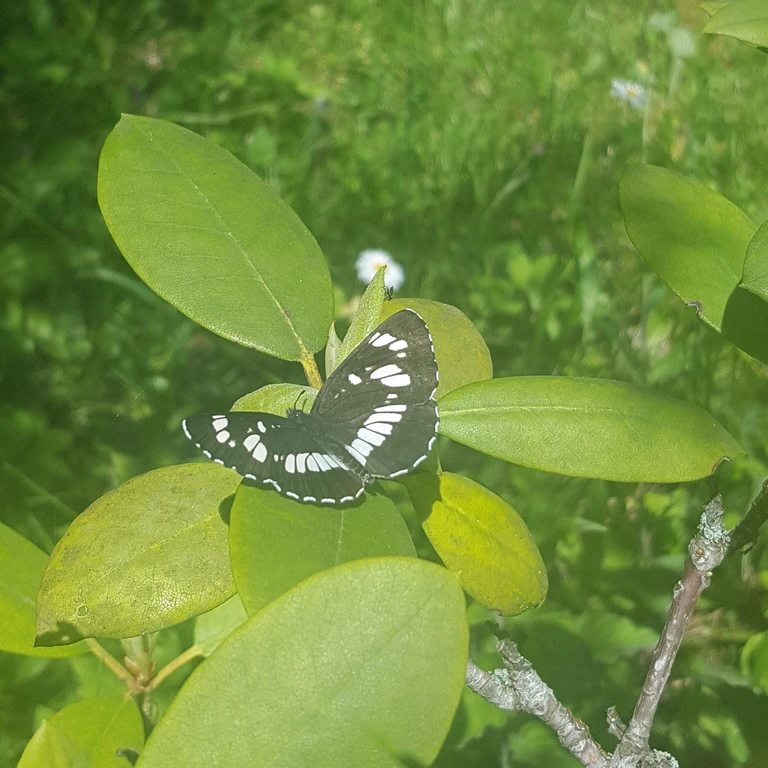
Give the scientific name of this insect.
Neptis rivularis
